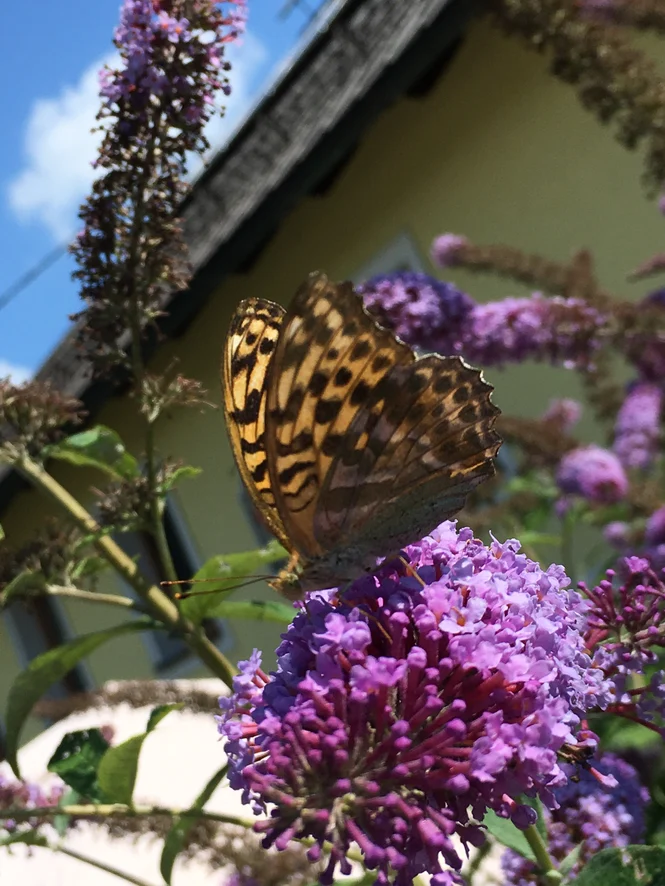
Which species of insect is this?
Argynnis paphia
